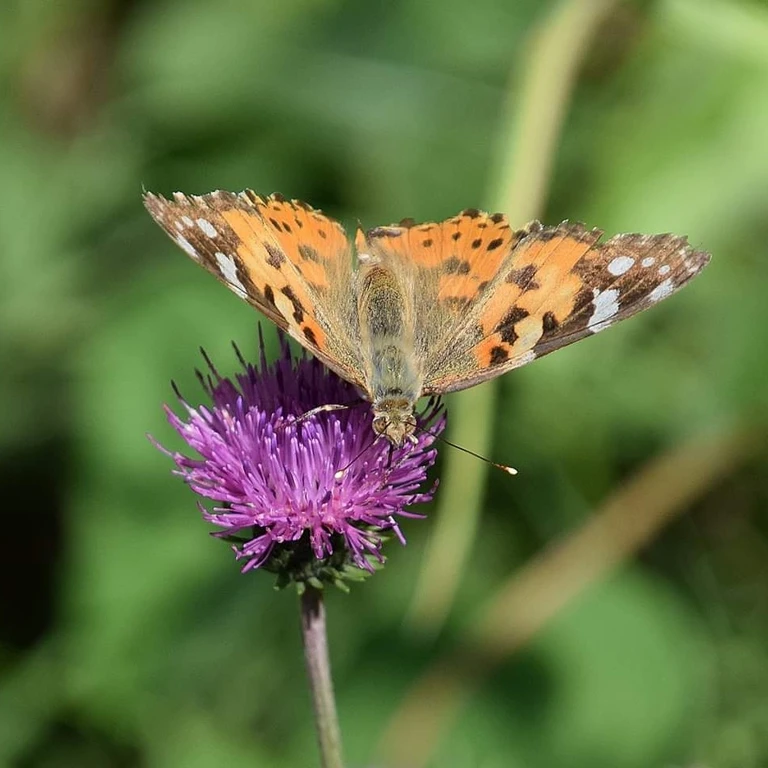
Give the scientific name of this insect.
Vanessa cardui
